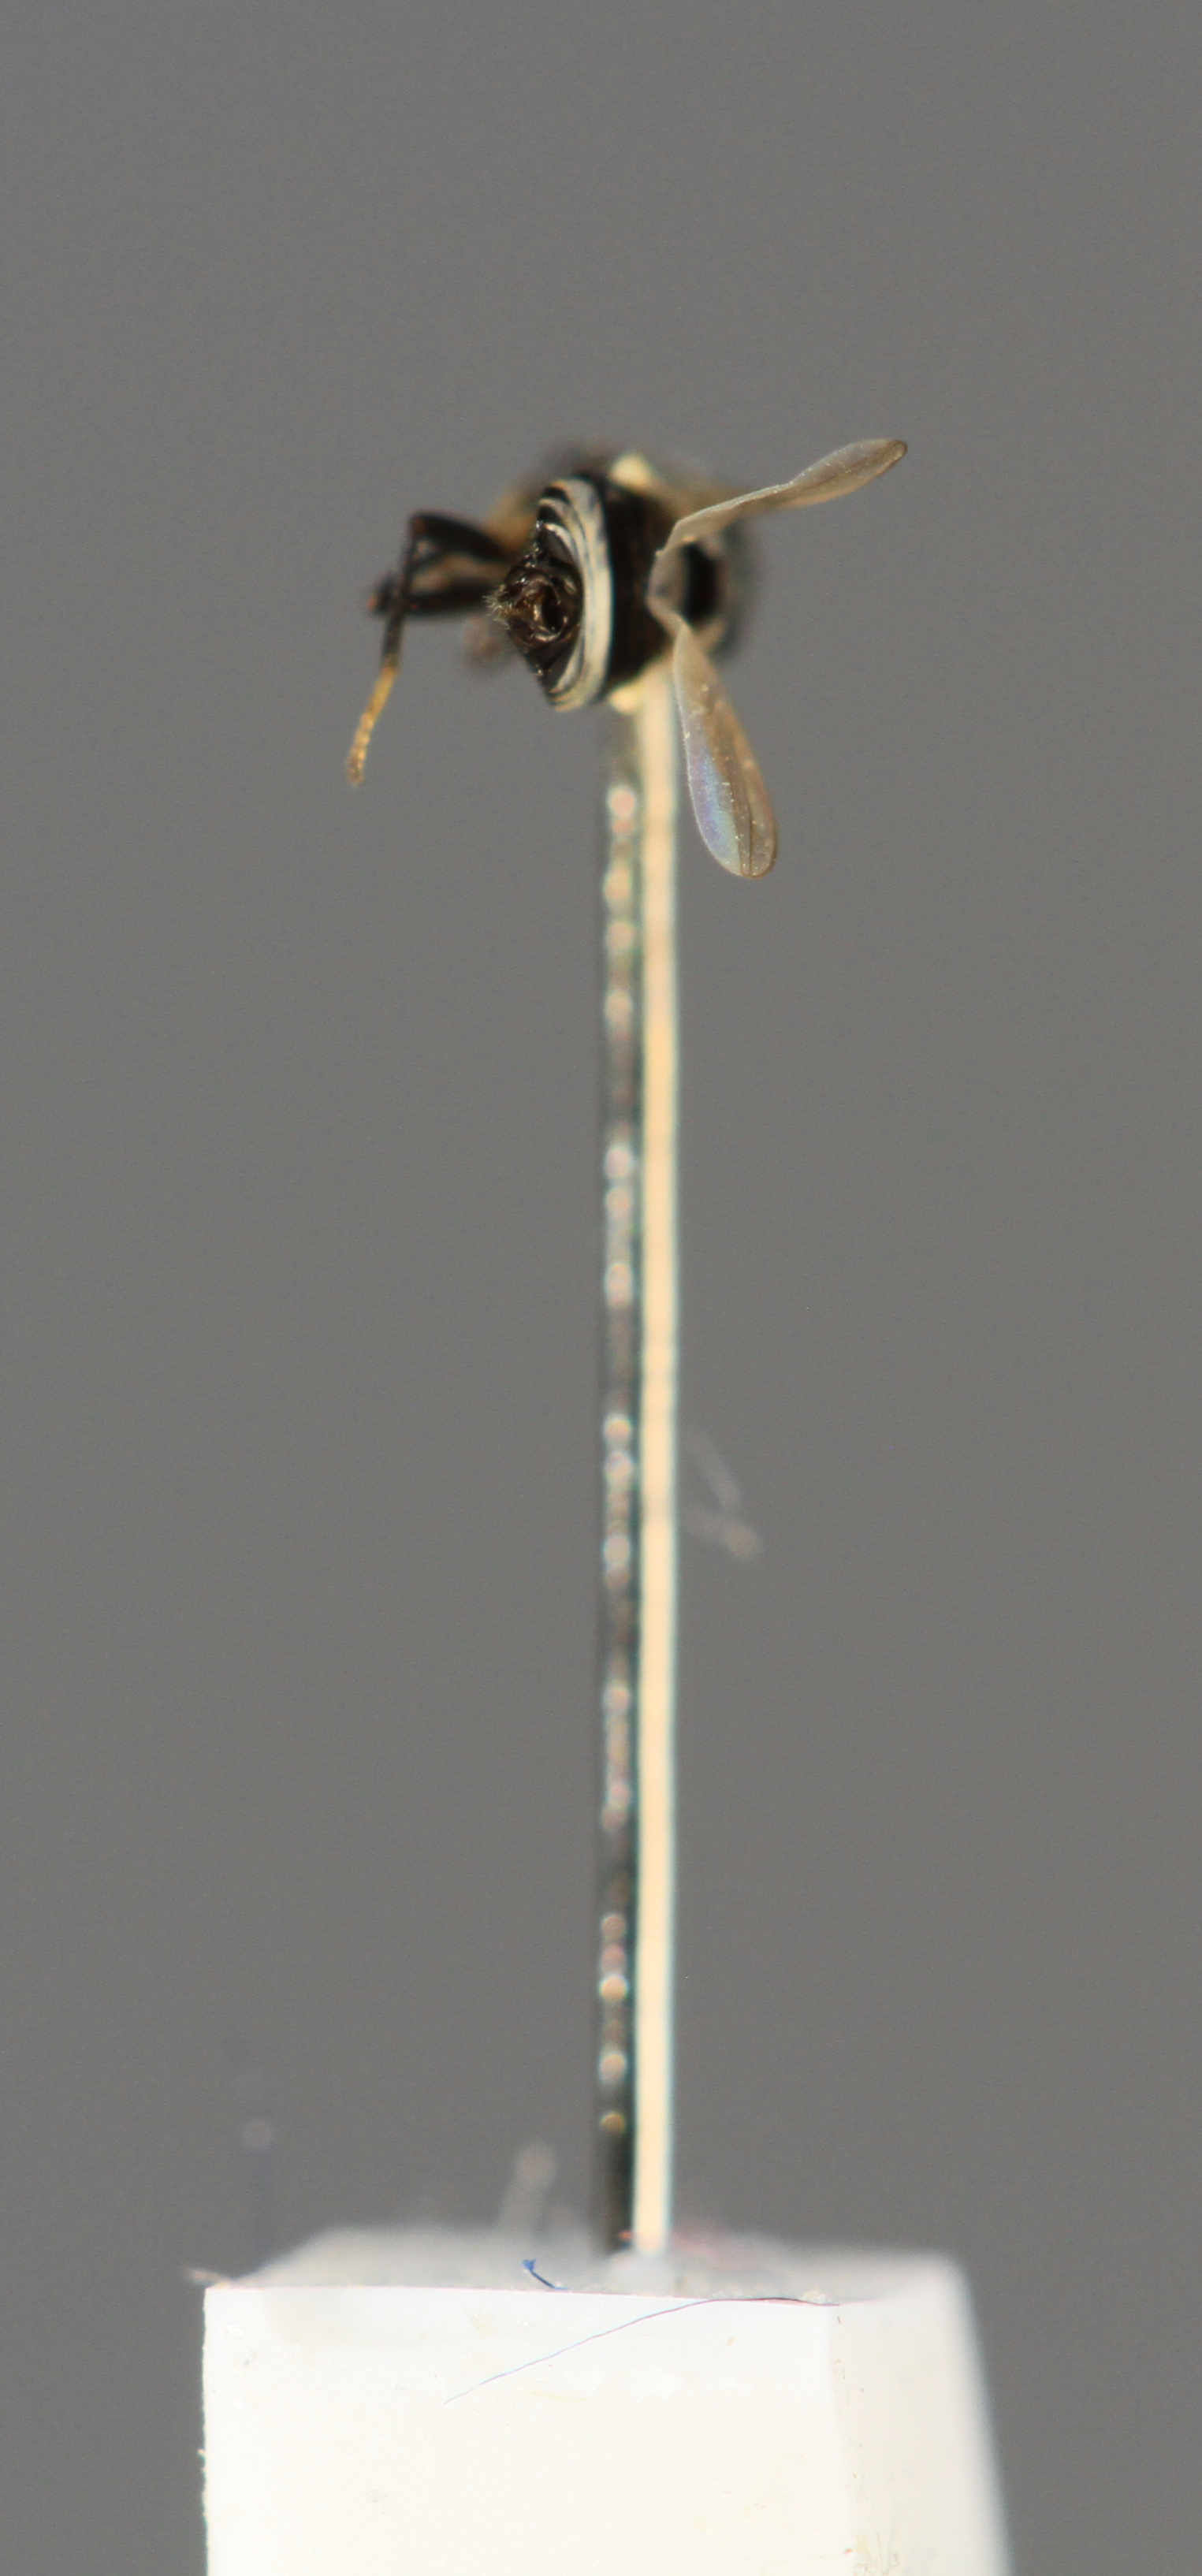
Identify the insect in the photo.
Scenopinus fryeri
